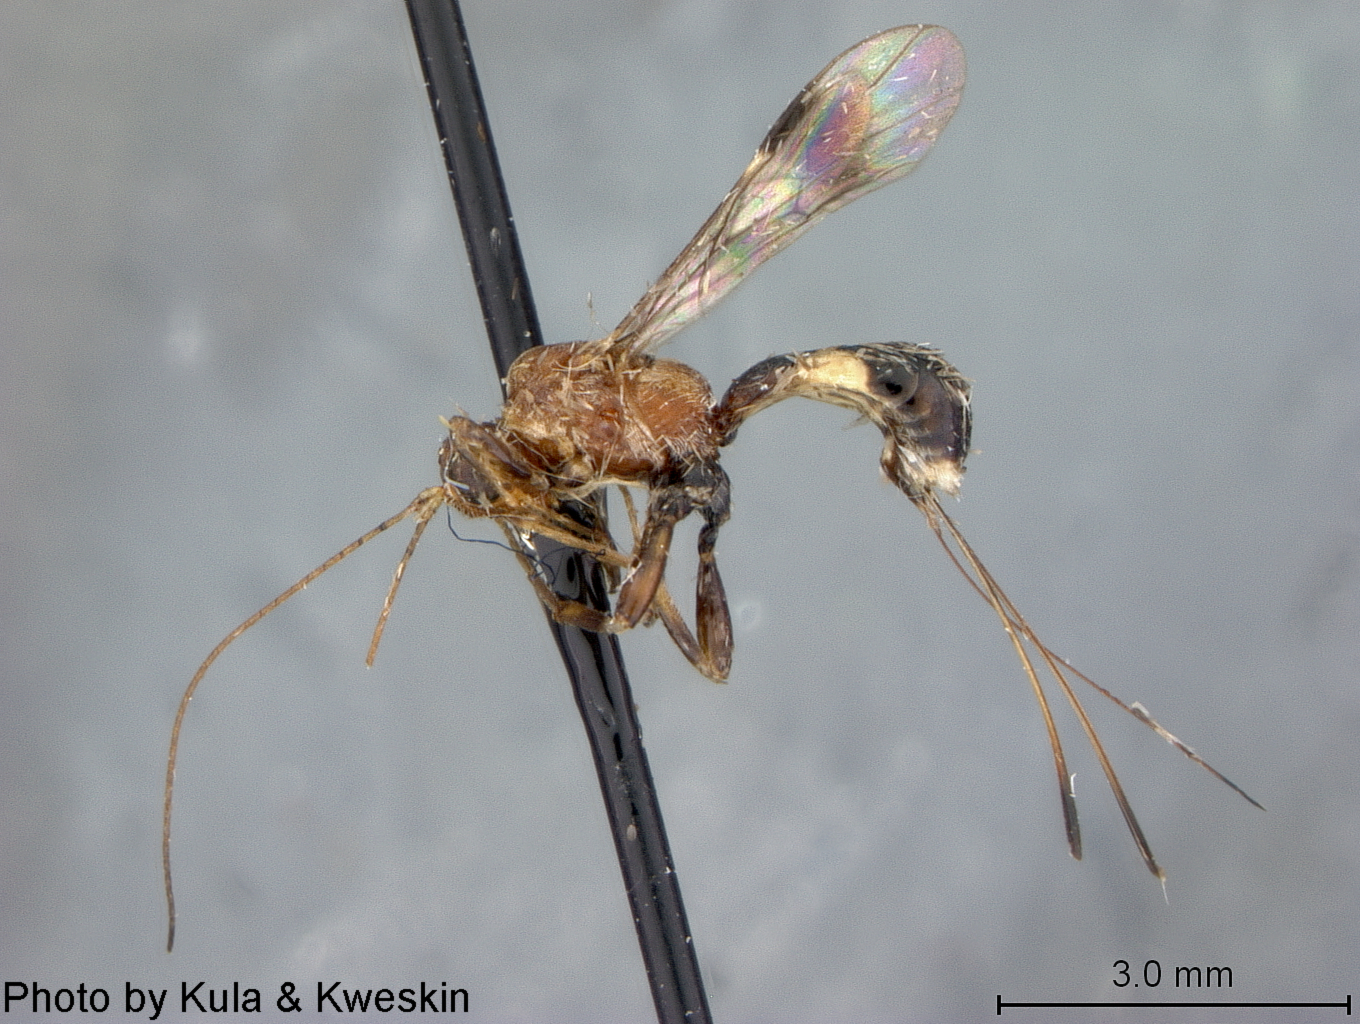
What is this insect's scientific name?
Acanthorhogas parkeri
